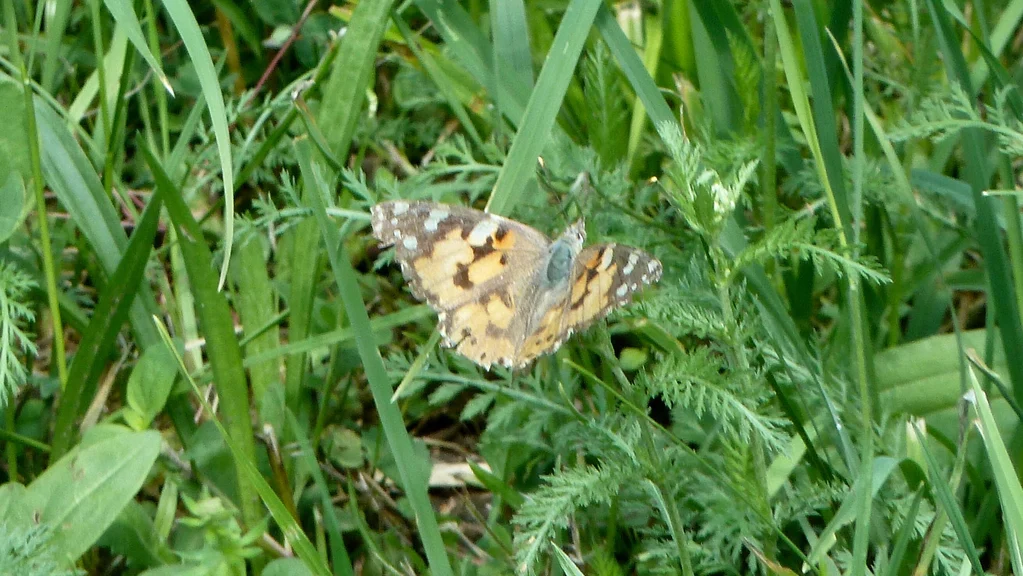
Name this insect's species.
Vanessa cardui
